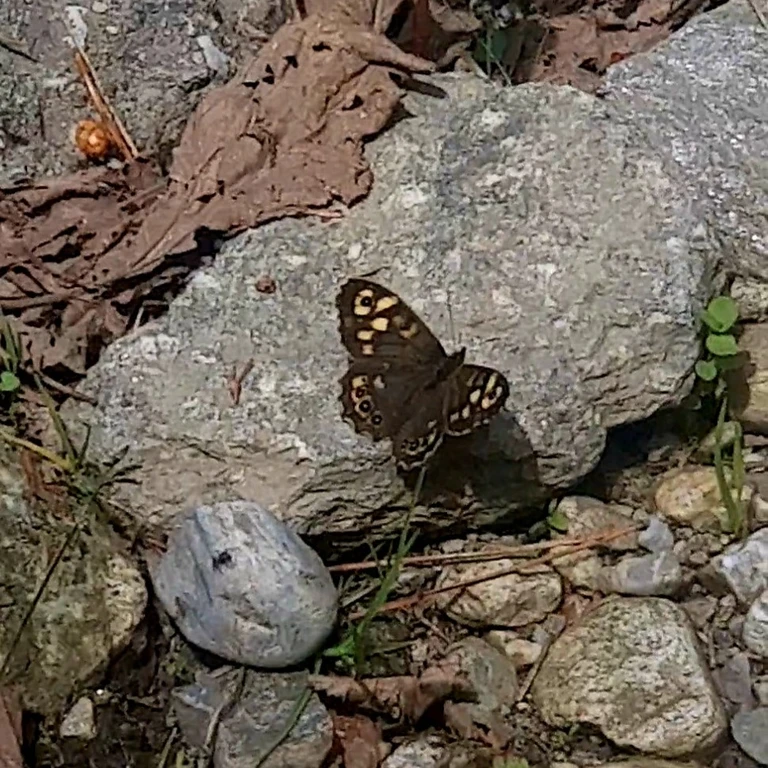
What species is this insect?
Pararge aegeria
